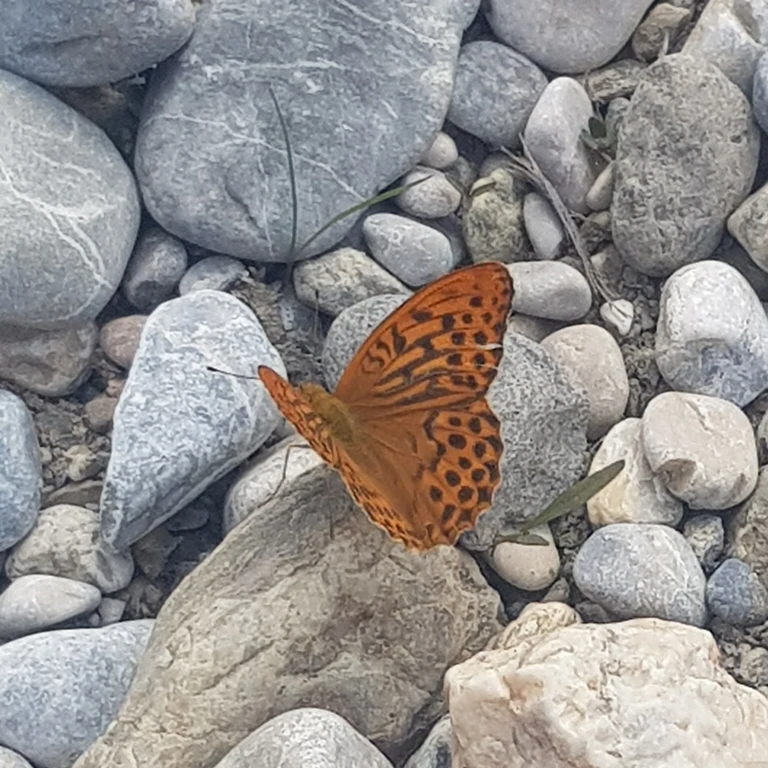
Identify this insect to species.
Argynnis paphia
